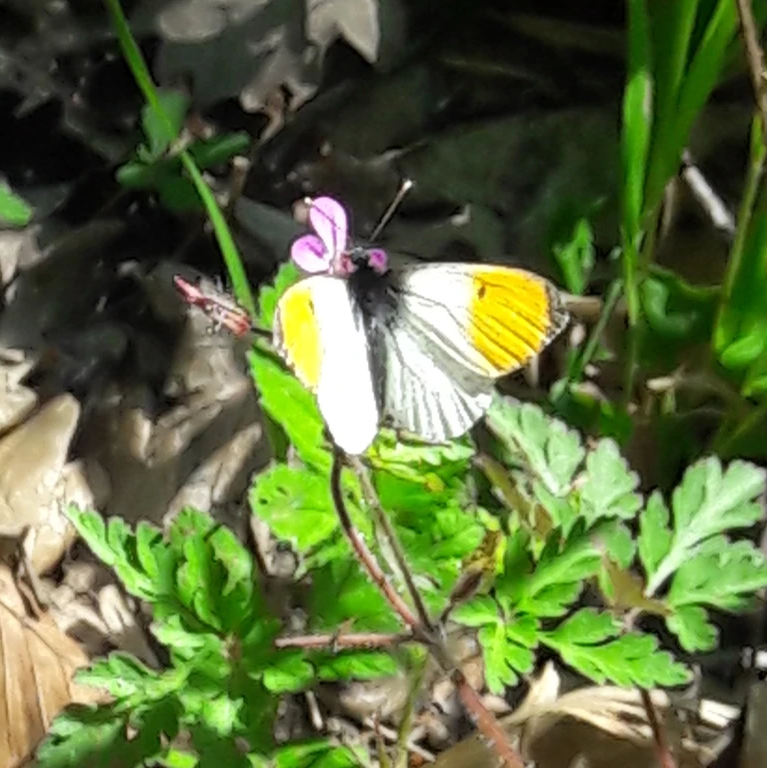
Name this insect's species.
Anthocharis cardamines
